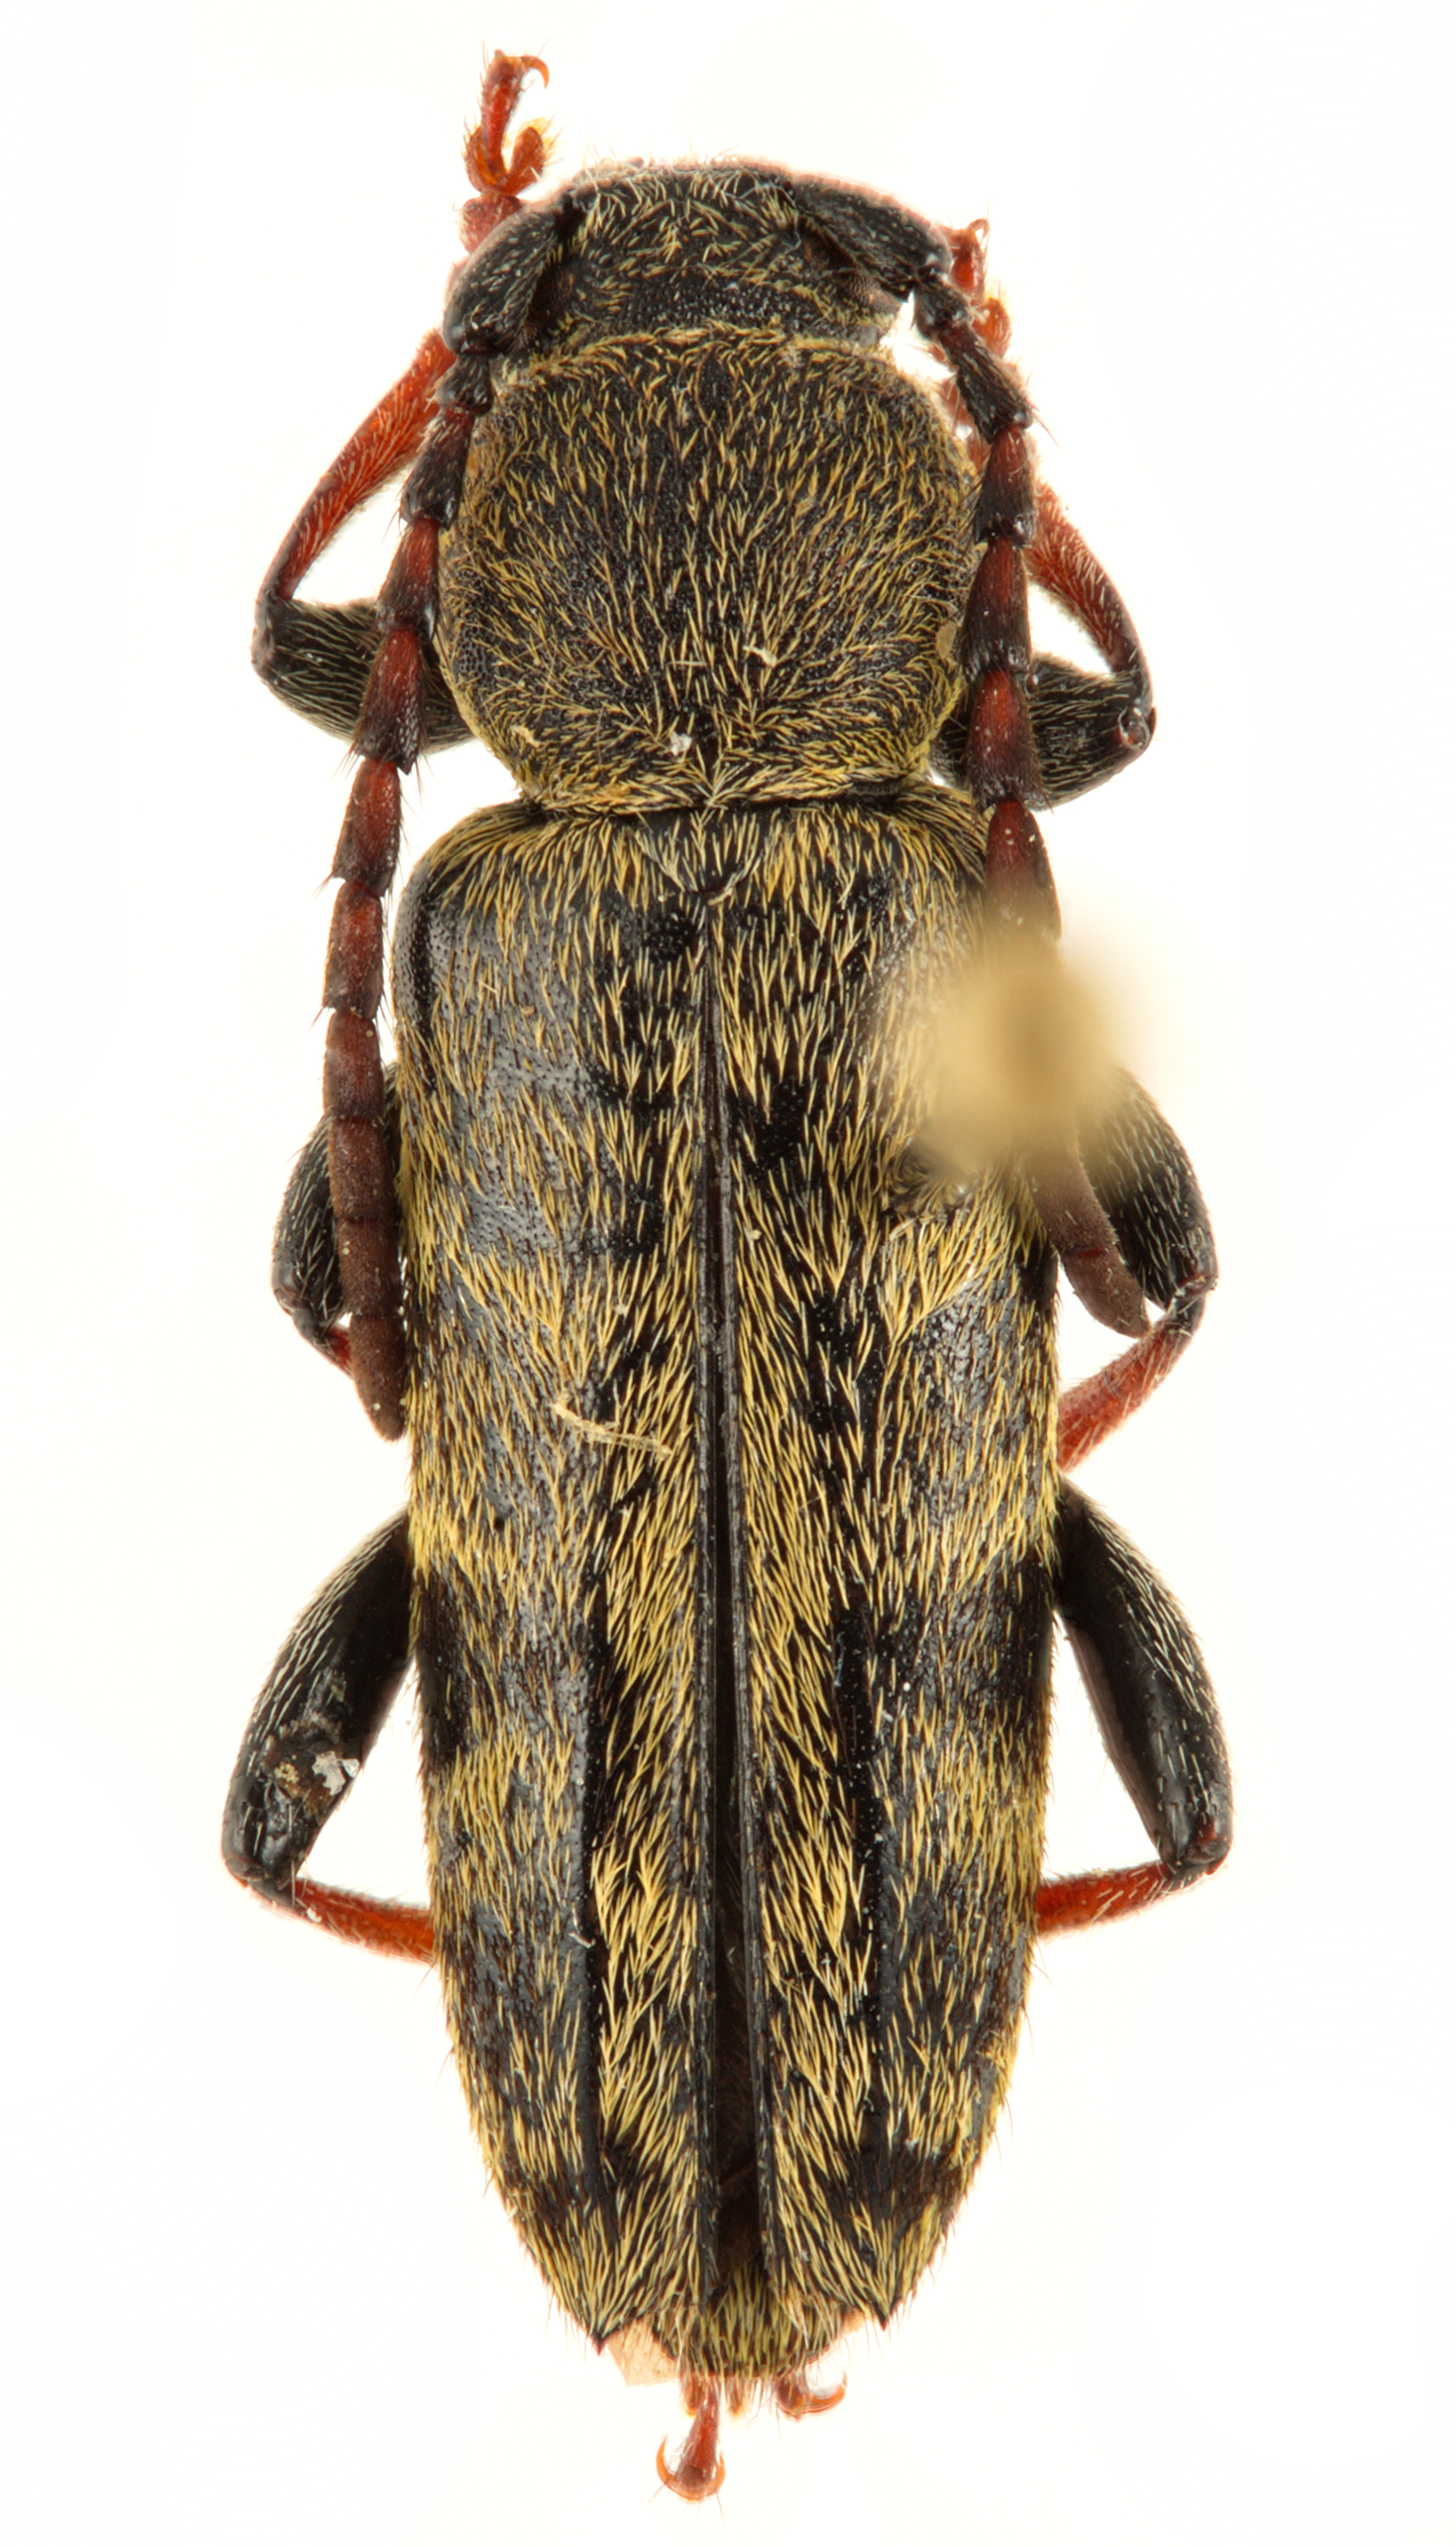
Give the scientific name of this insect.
Trichoxys abbreviata
